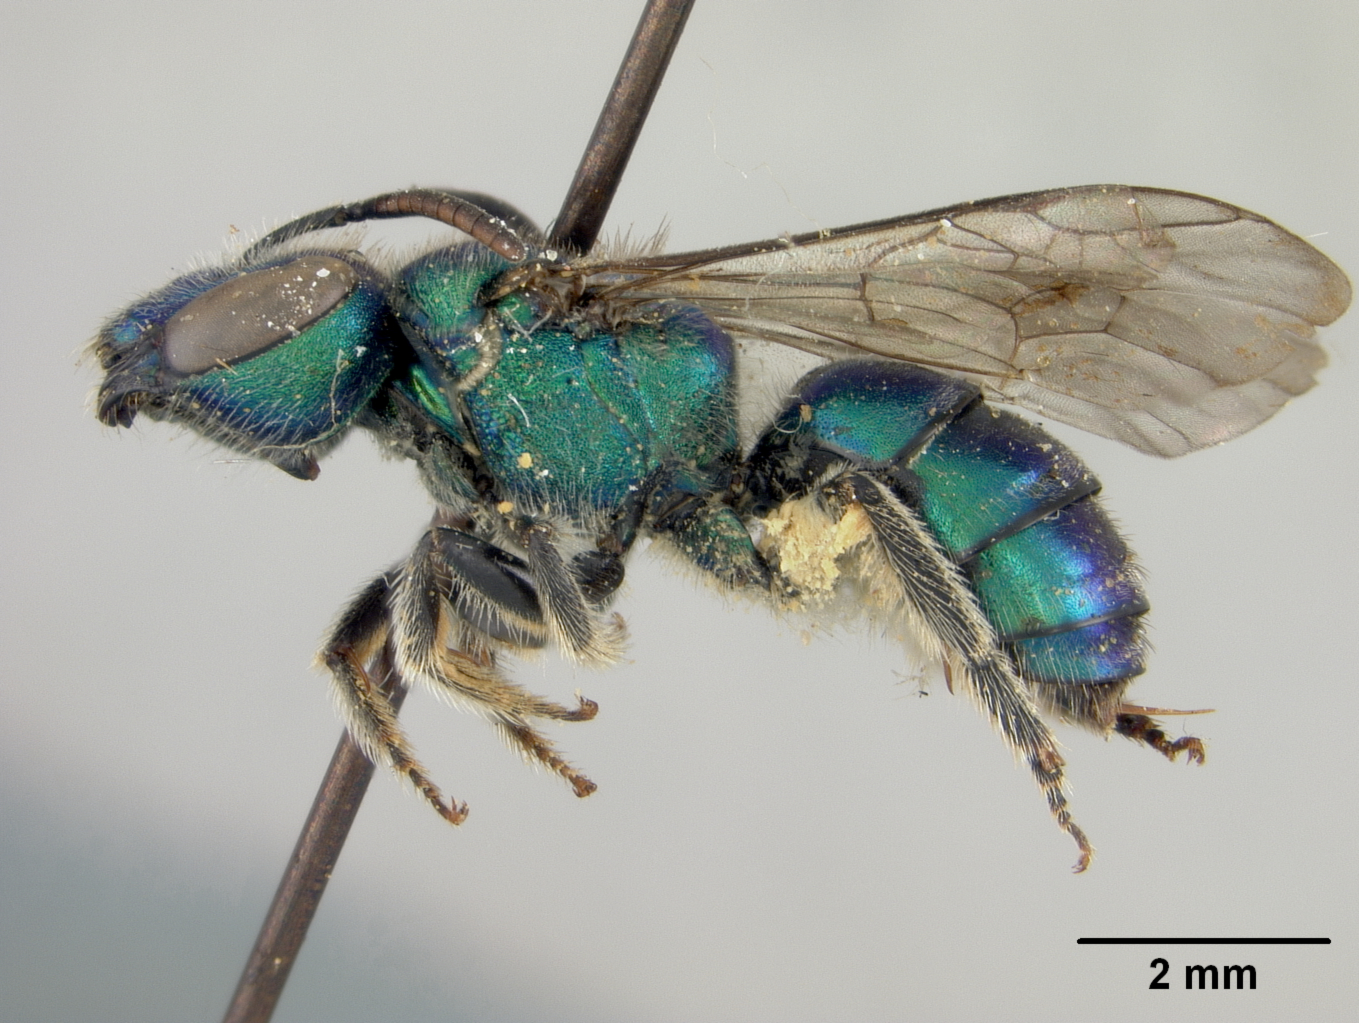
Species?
Augochlora microchlorina
